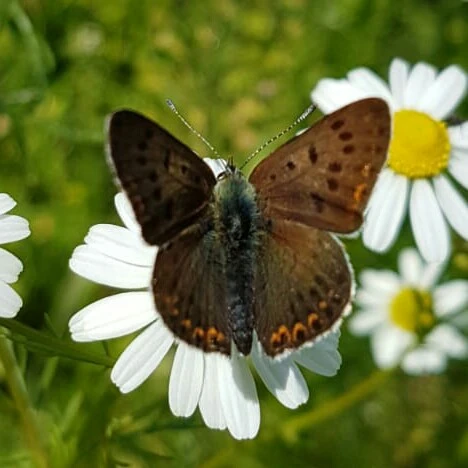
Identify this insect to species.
Lycaena tityrus (also Loweia tityrus)
